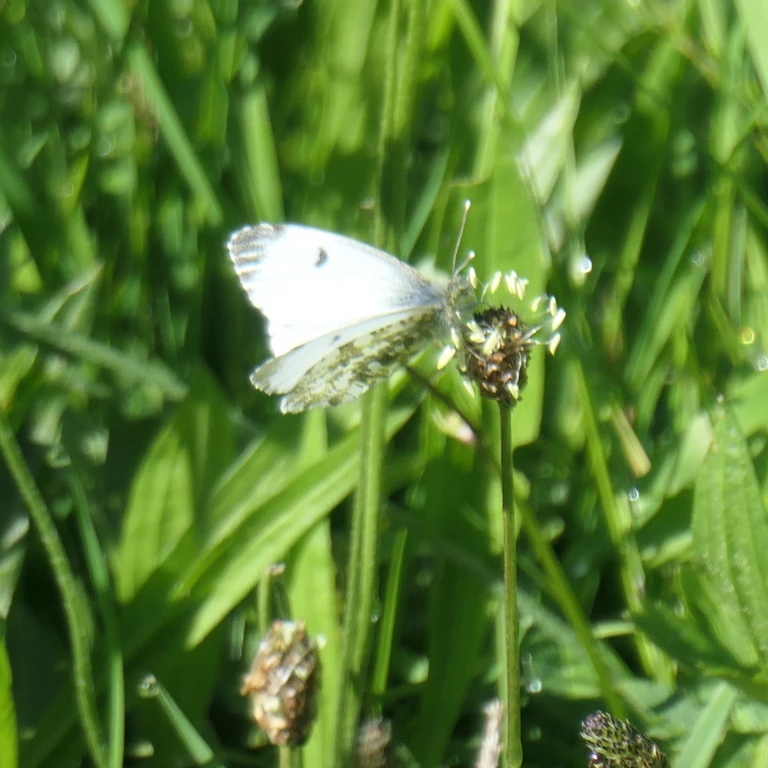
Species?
Anthocharis cardamines
